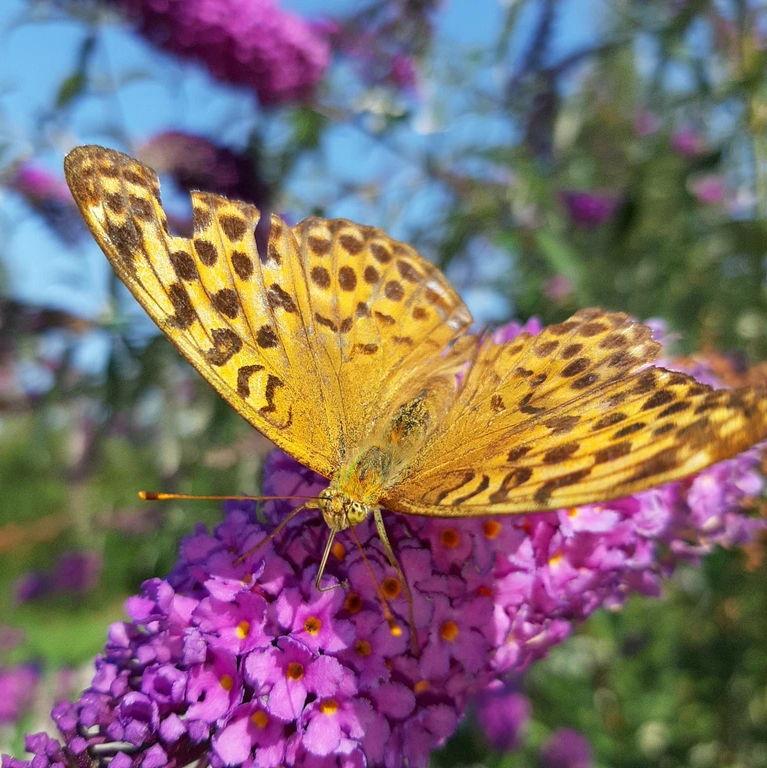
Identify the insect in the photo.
Argynnis paphia
